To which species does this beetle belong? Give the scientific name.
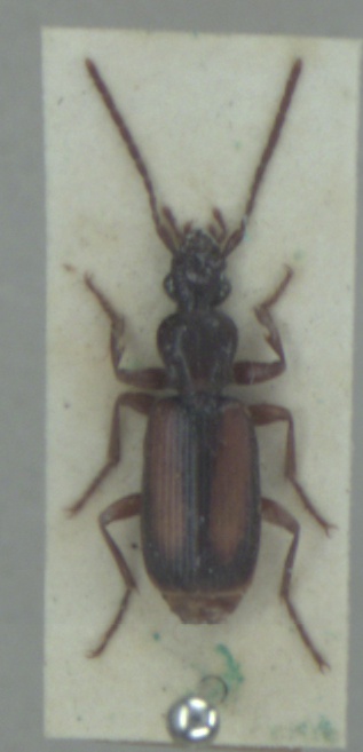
Polistichus connexus
